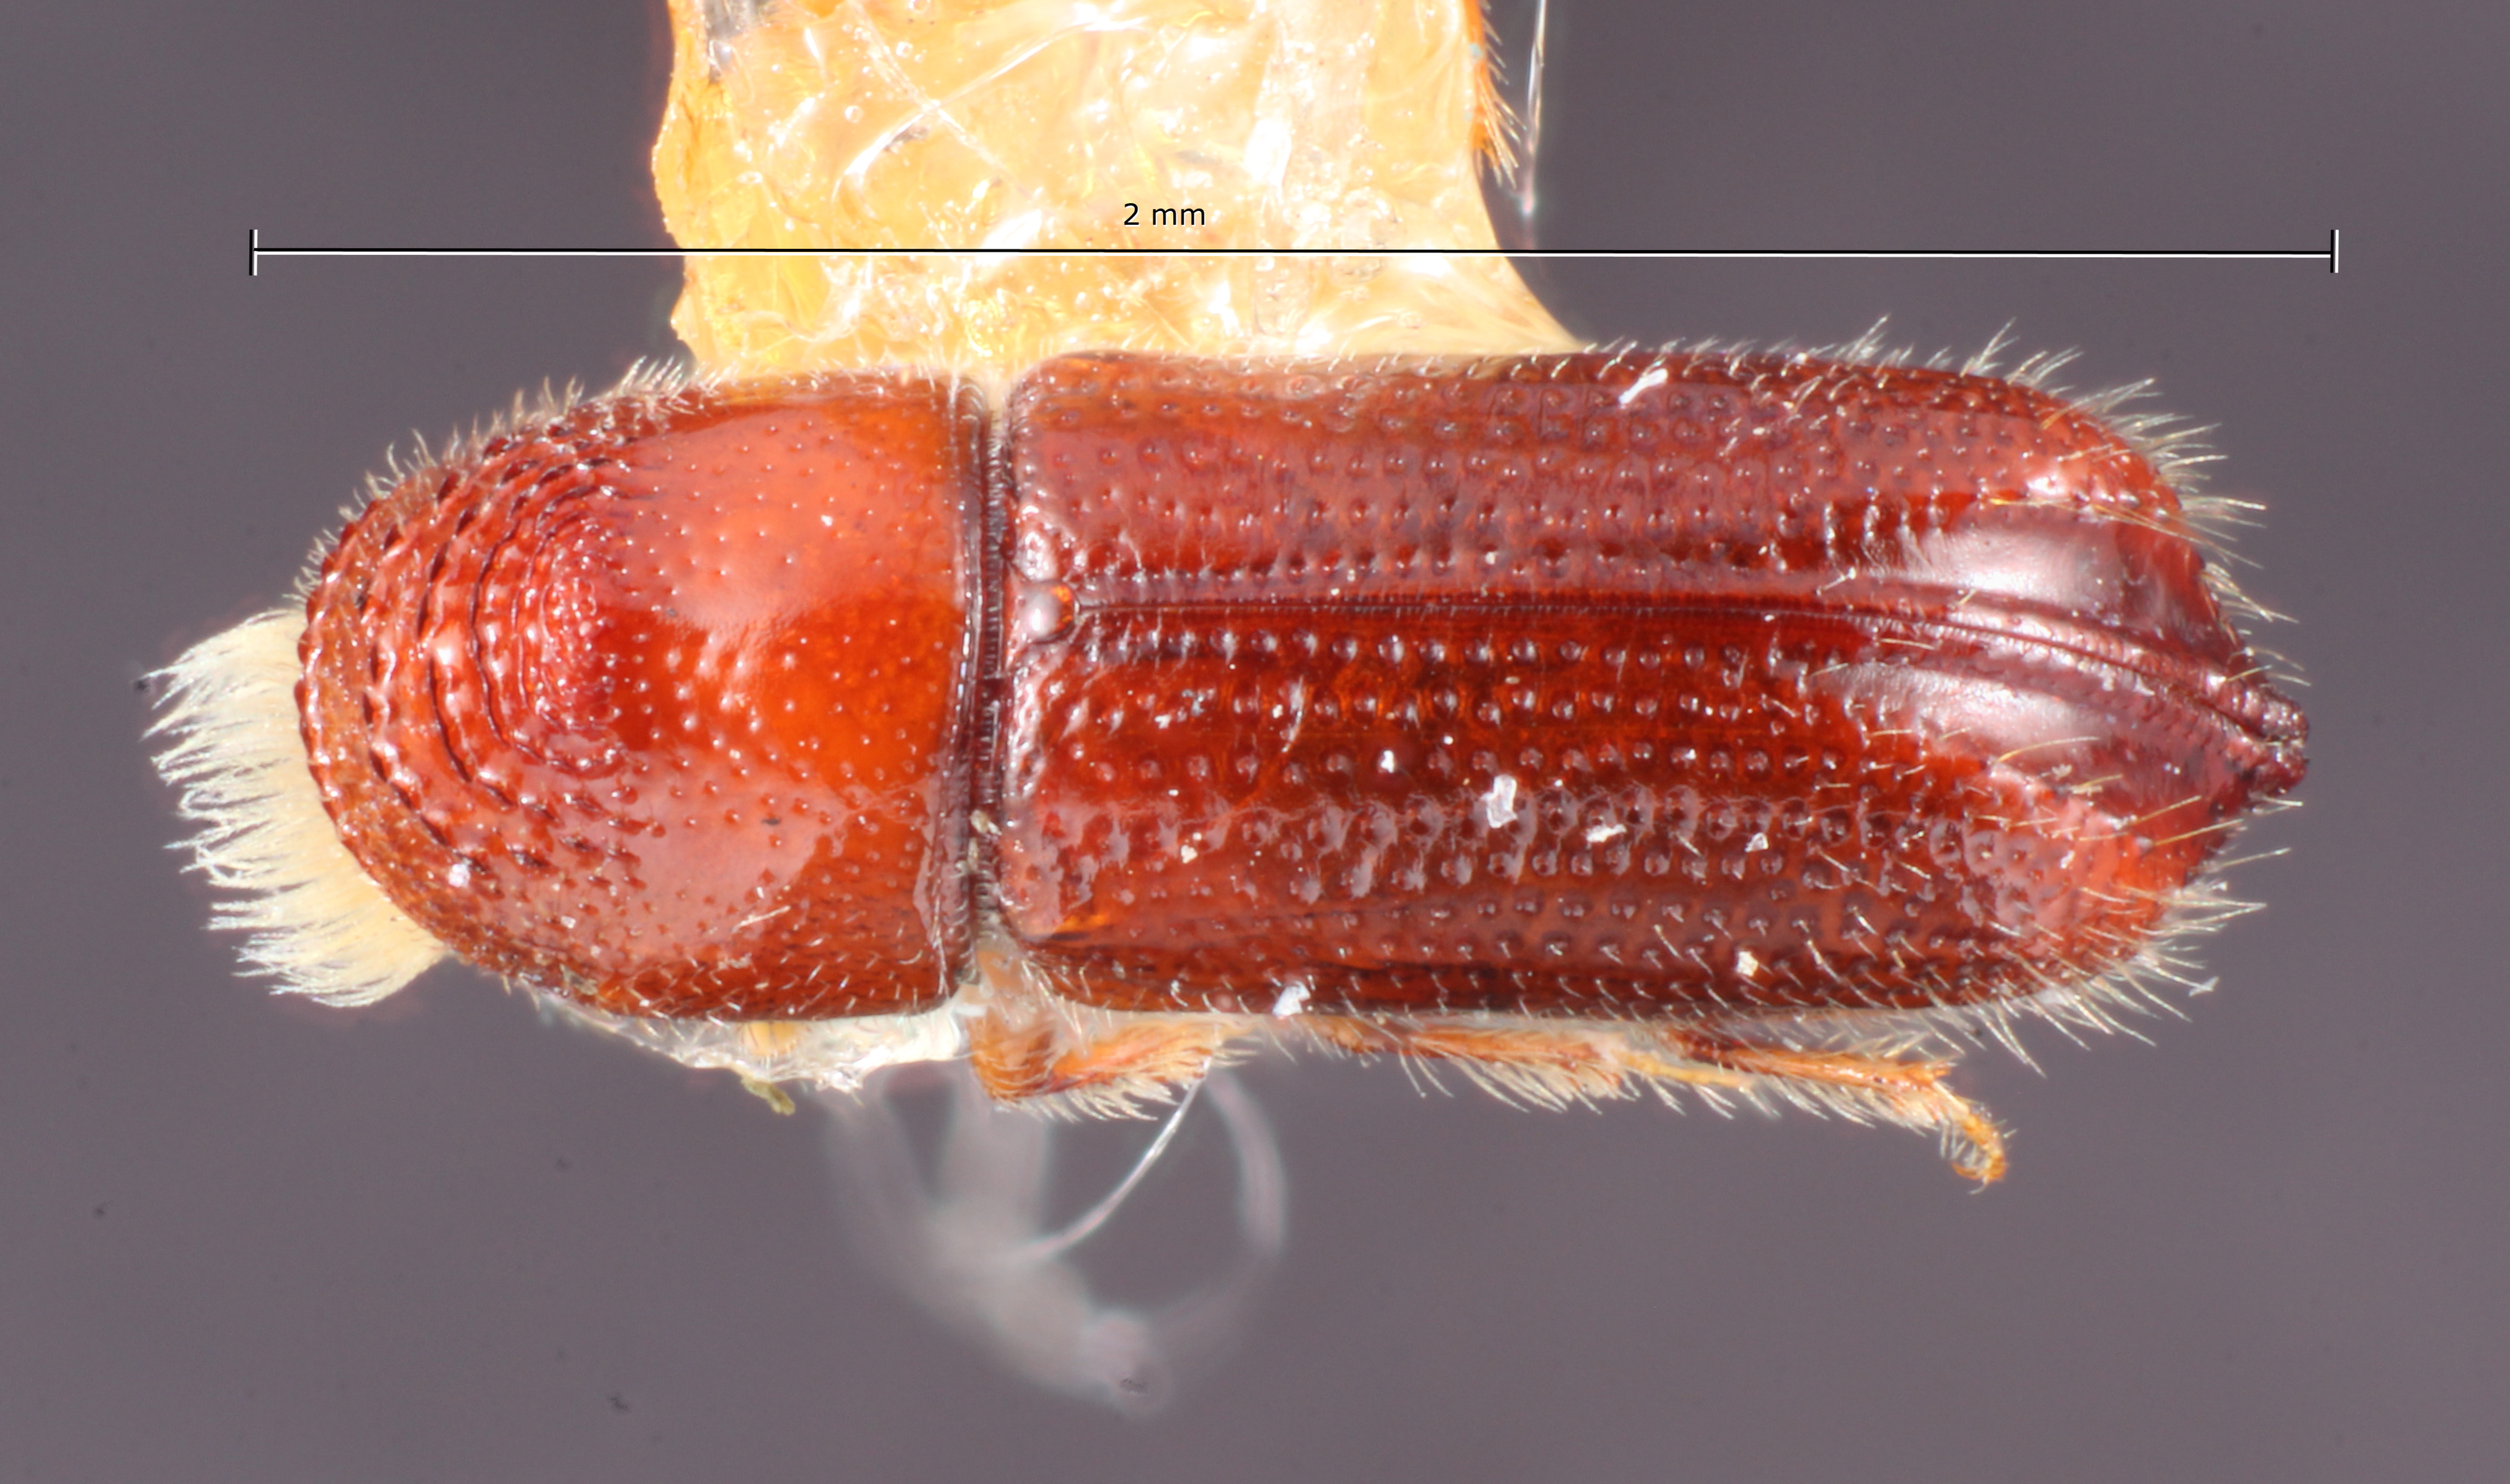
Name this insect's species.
Pityophthorus acutus
